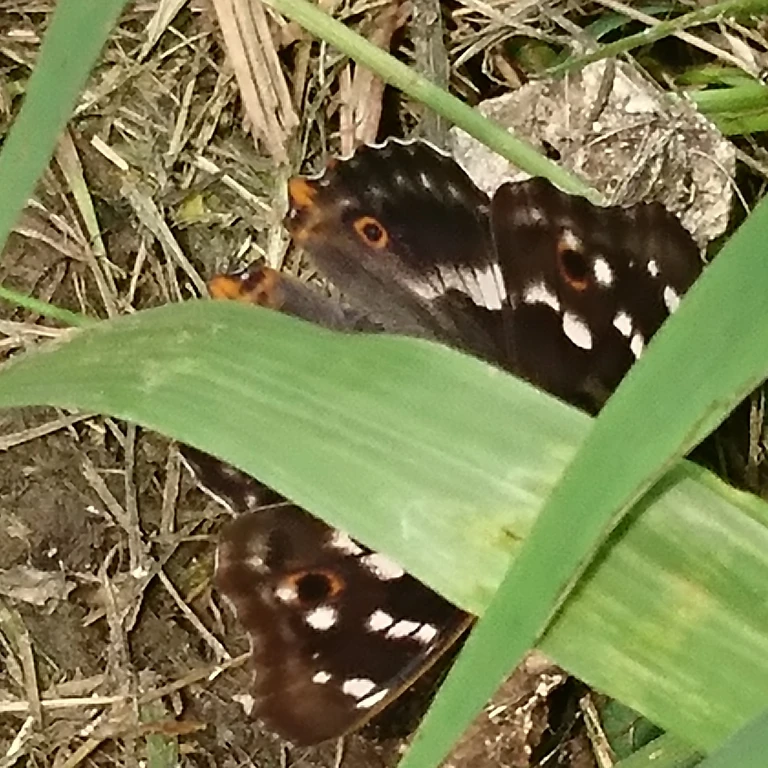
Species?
Apatura ilia
